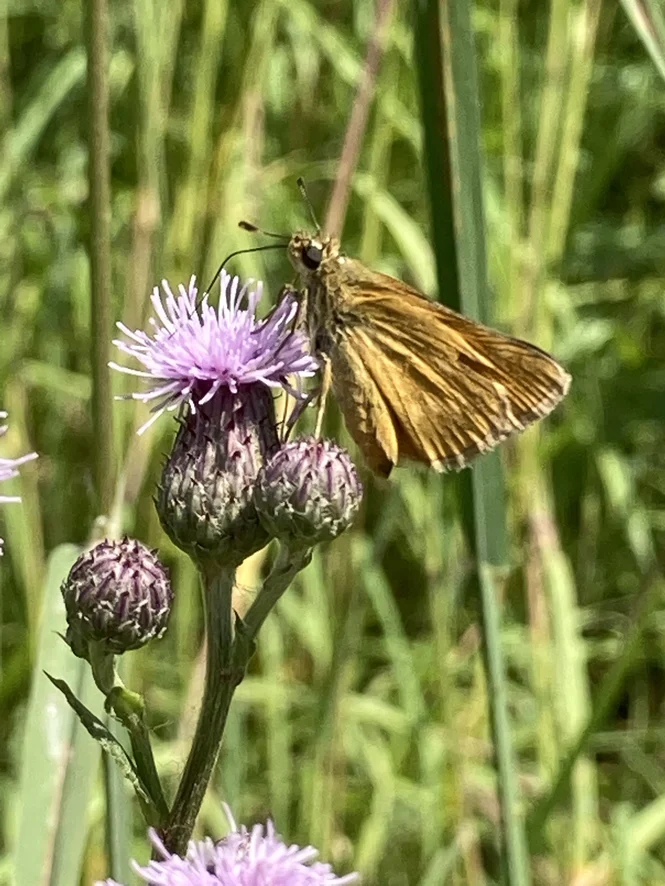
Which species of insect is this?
Ochlodes sylvanus (also Ochlodes venata)
